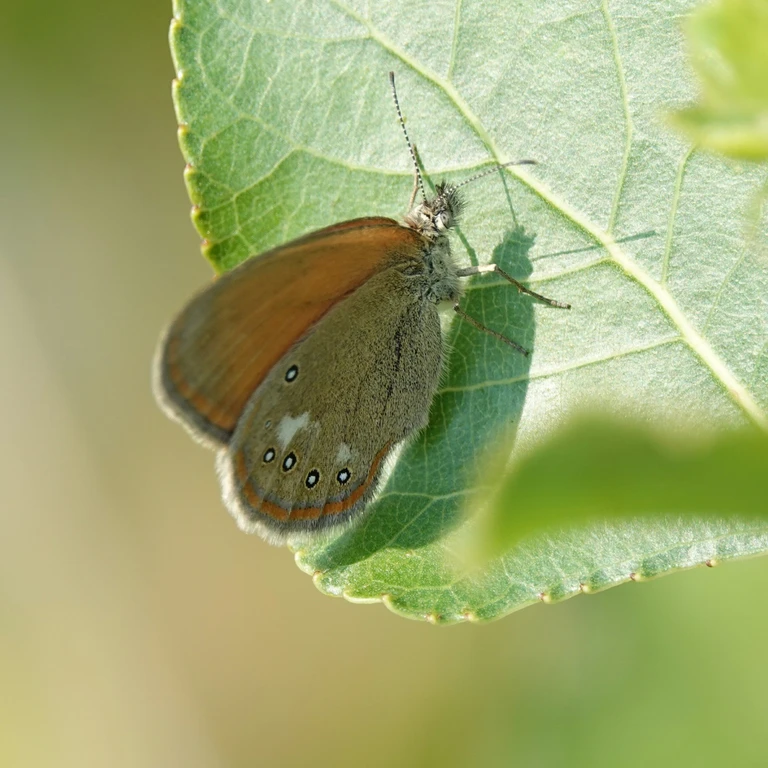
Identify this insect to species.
Coenonympha glycerion (also Coenonympha iphis)
